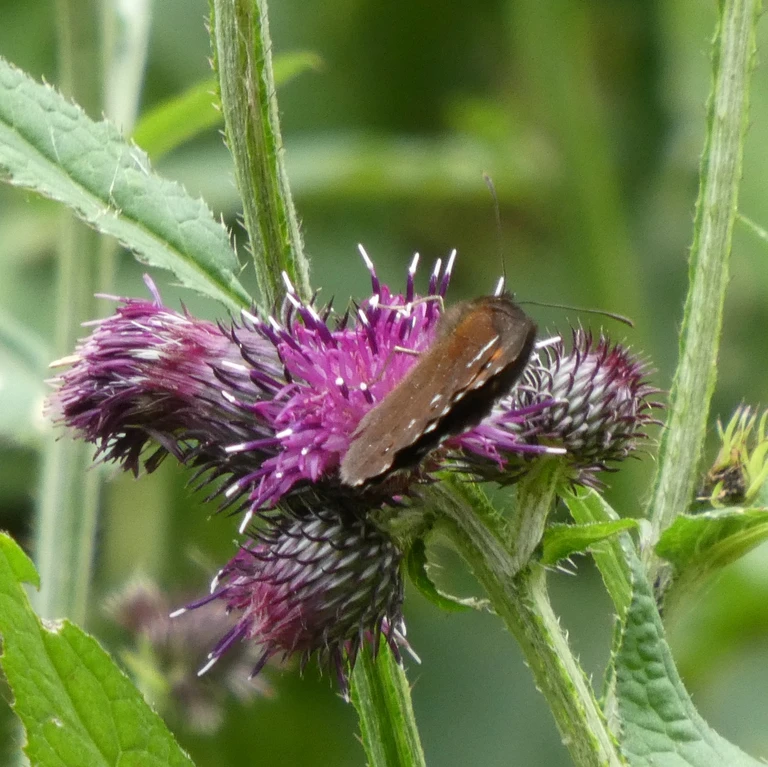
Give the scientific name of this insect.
Erebia ligea
